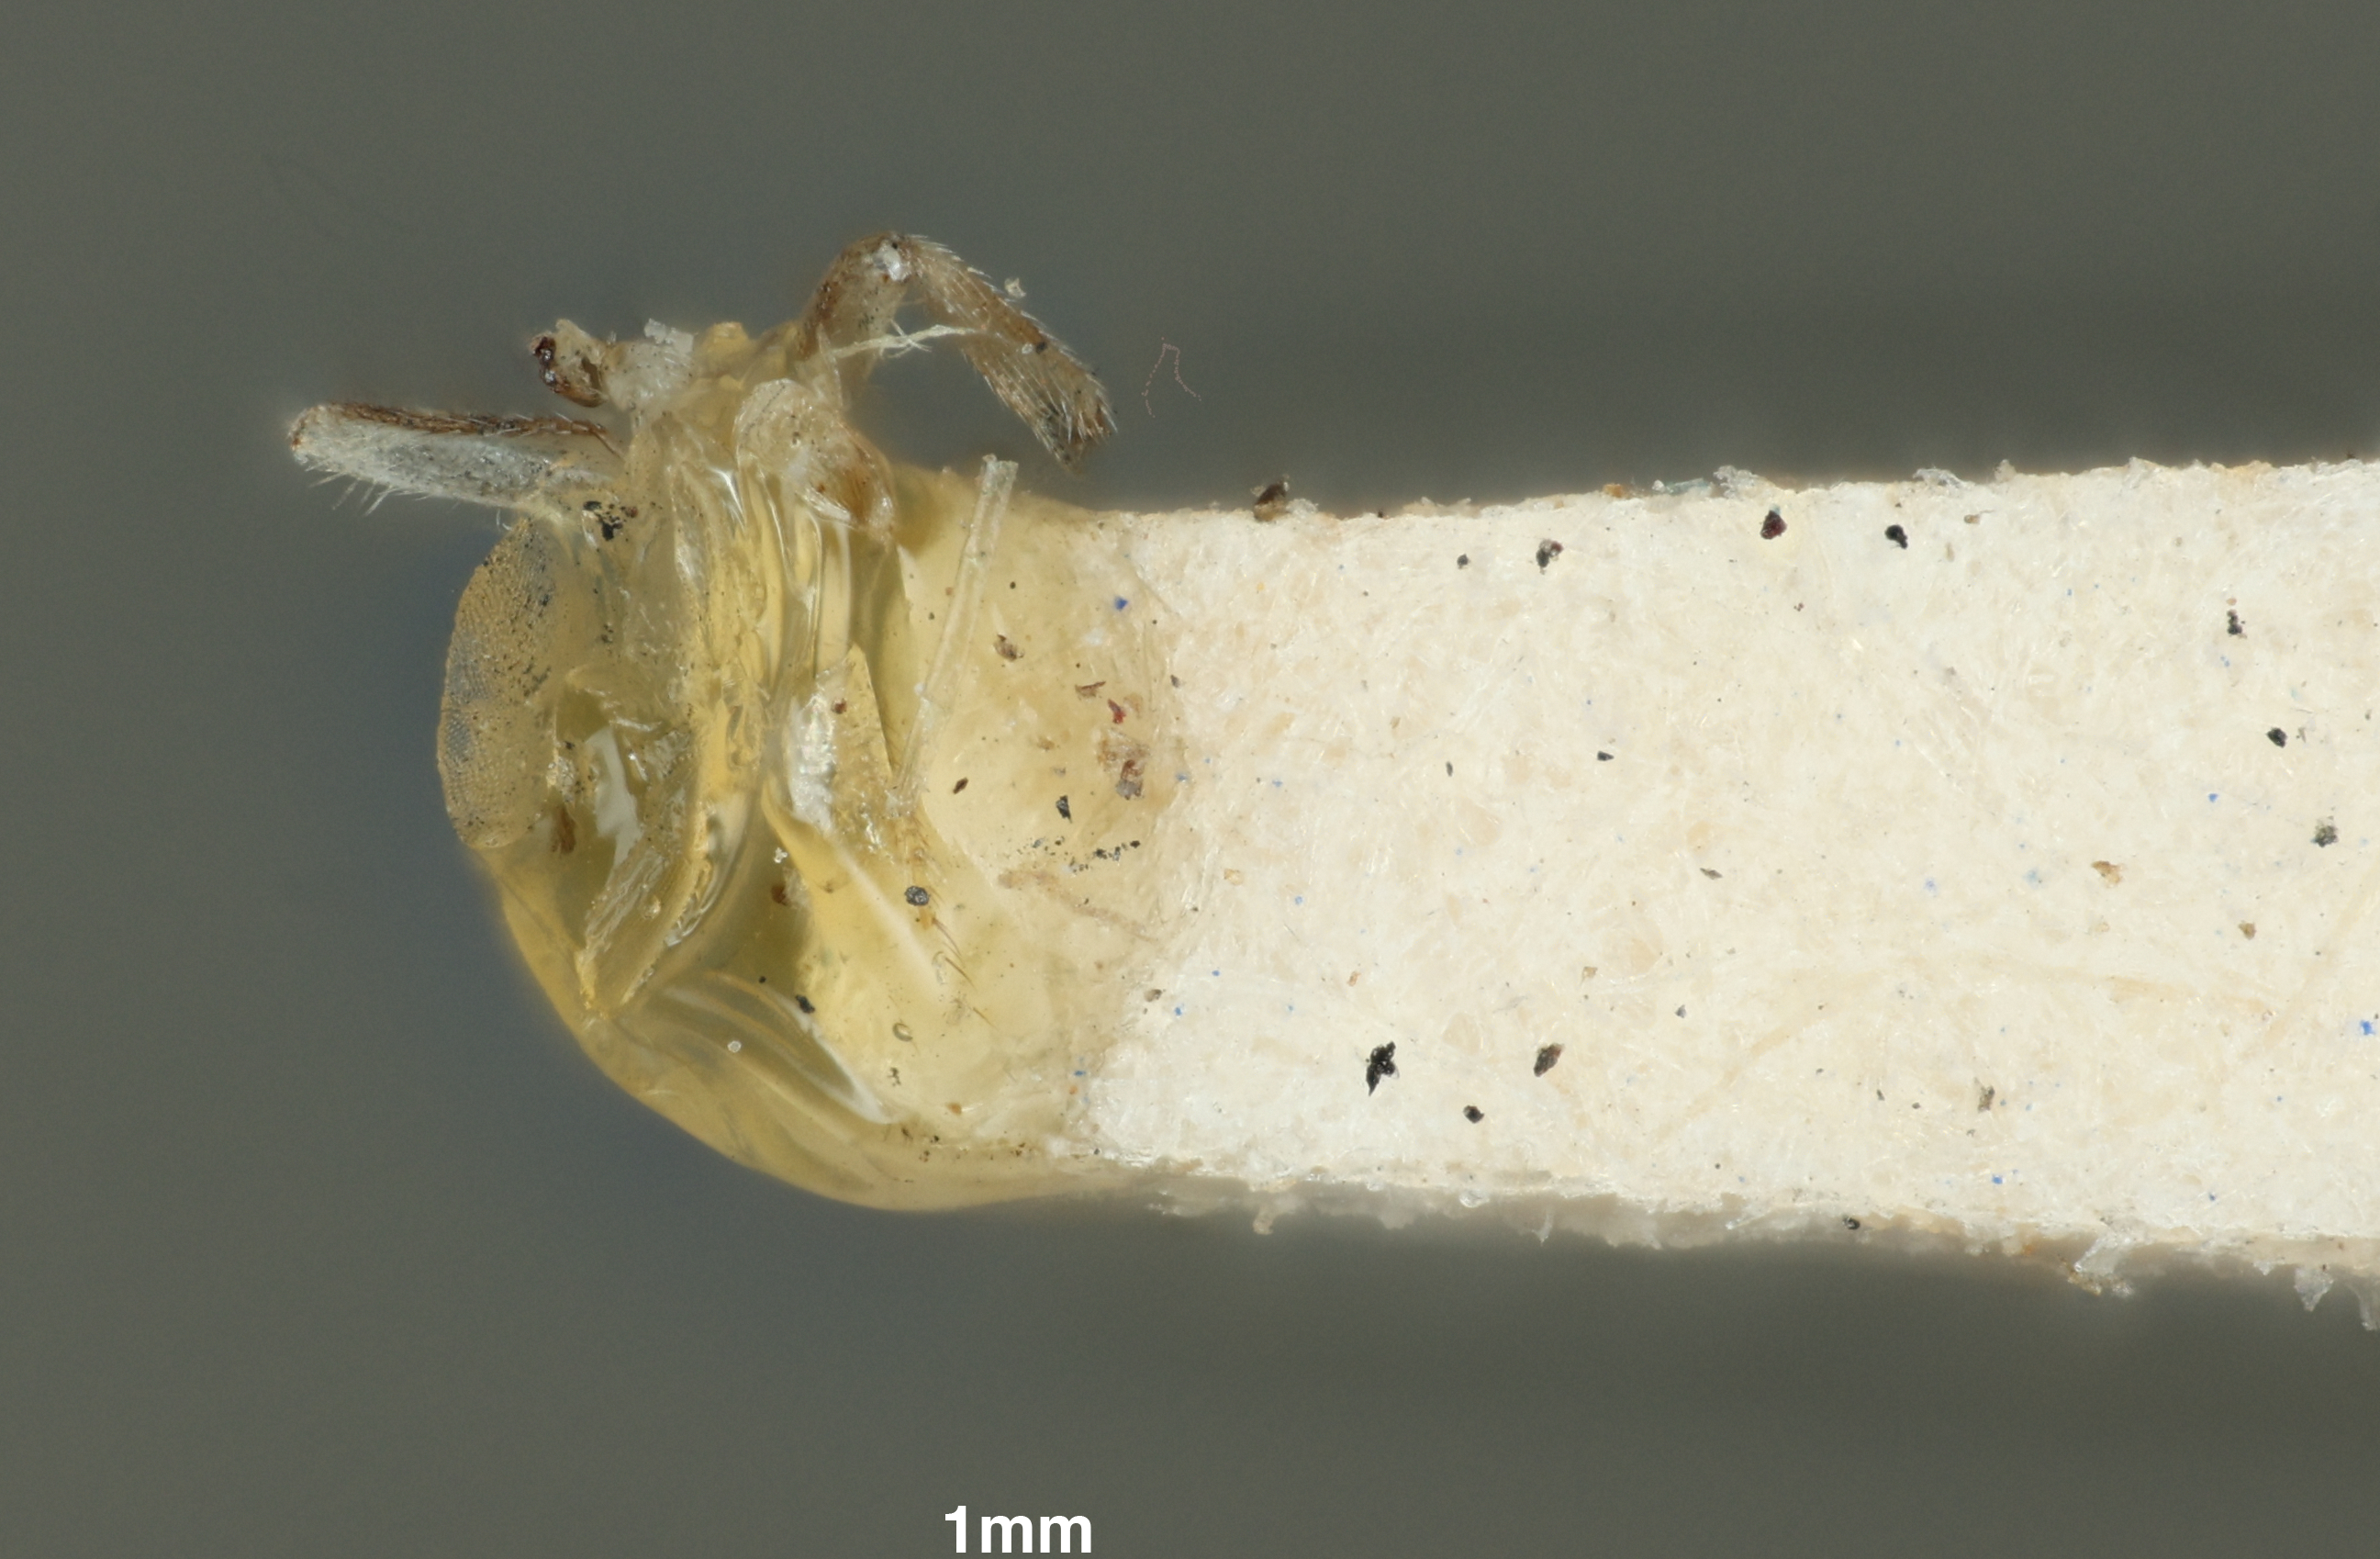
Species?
Aphycus dactylopii
